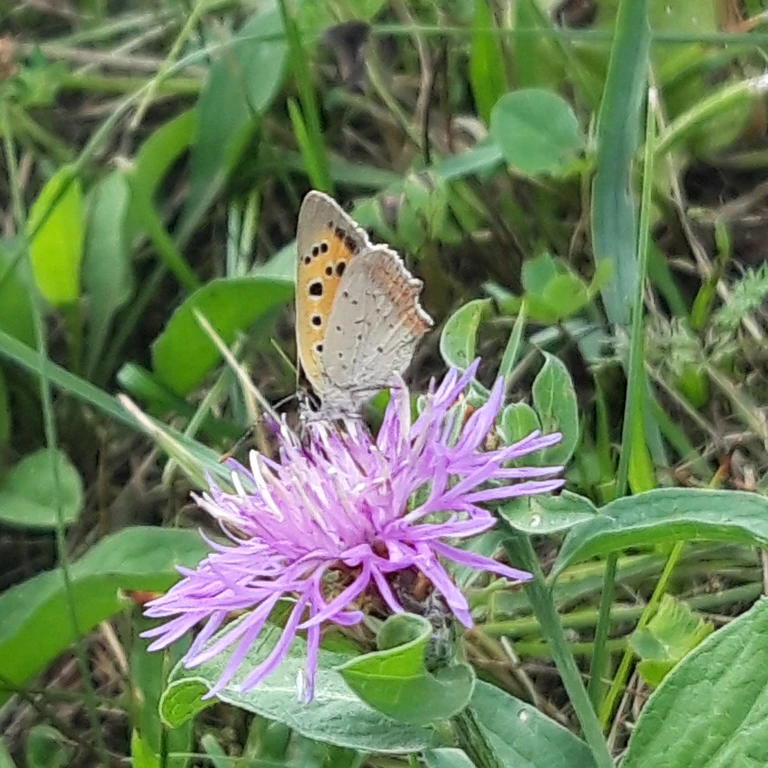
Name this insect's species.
Lycaena phlaeas
